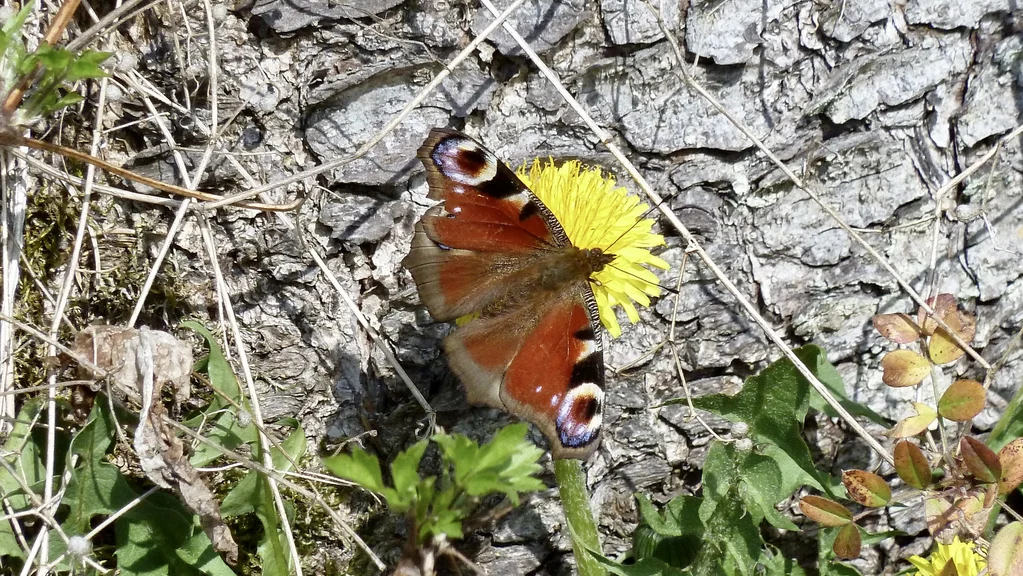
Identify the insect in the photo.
Aglais io
